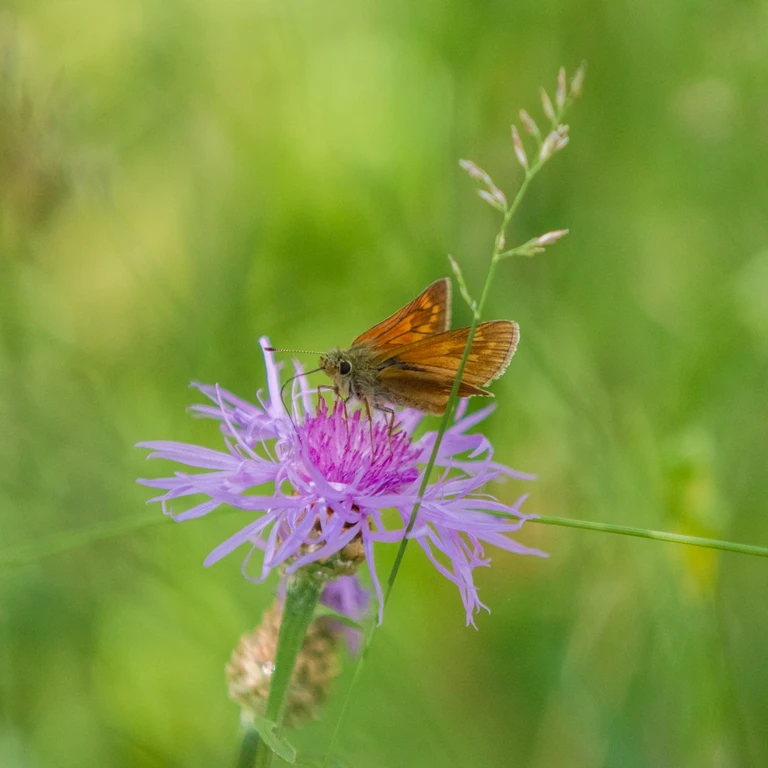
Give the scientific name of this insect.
Ochlodes sylvanus (also Ochlodes venata)
